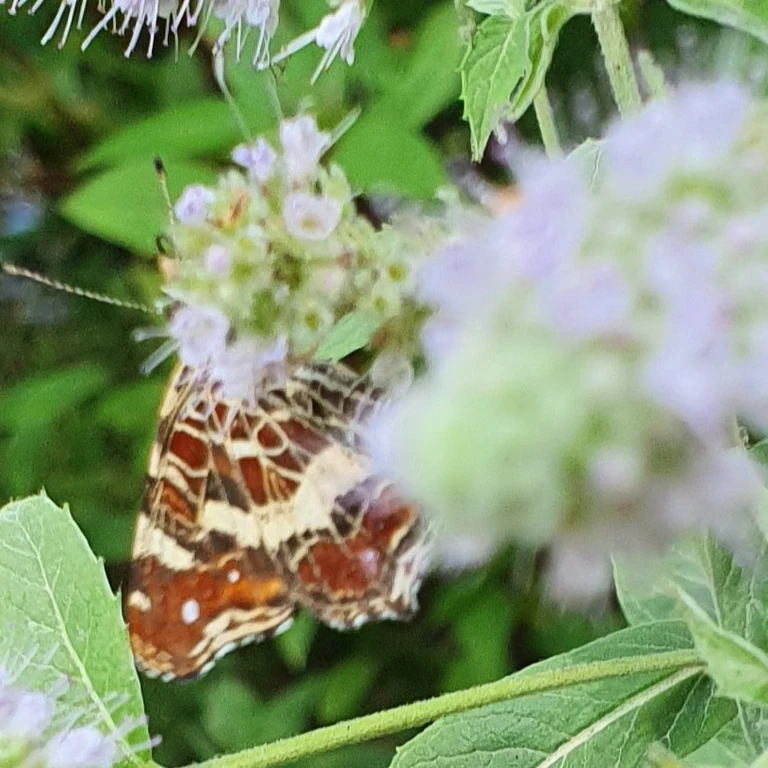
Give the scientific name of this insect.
Araschnia levana
